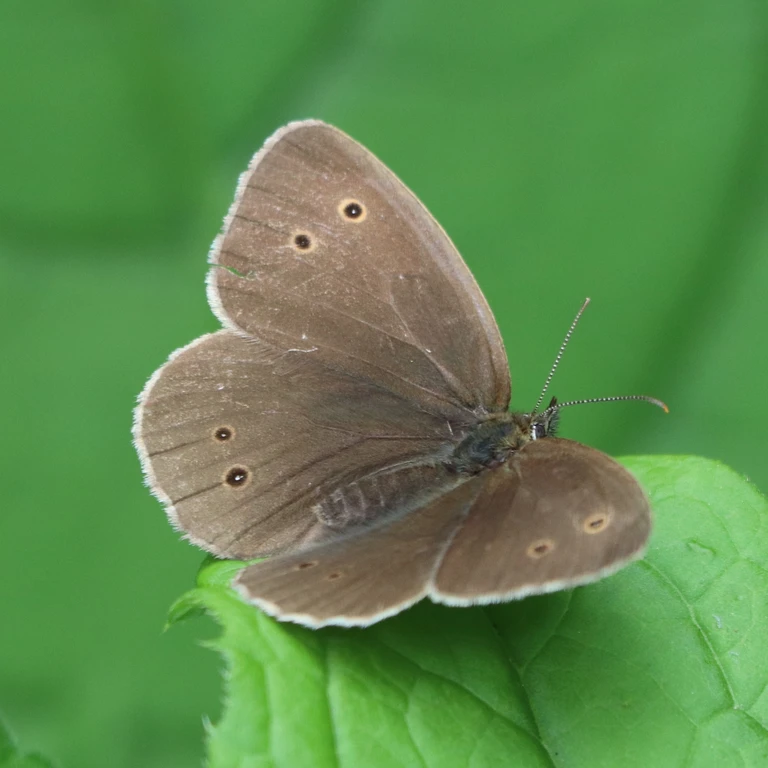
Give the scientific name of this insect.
Aphantopus hyperantus
